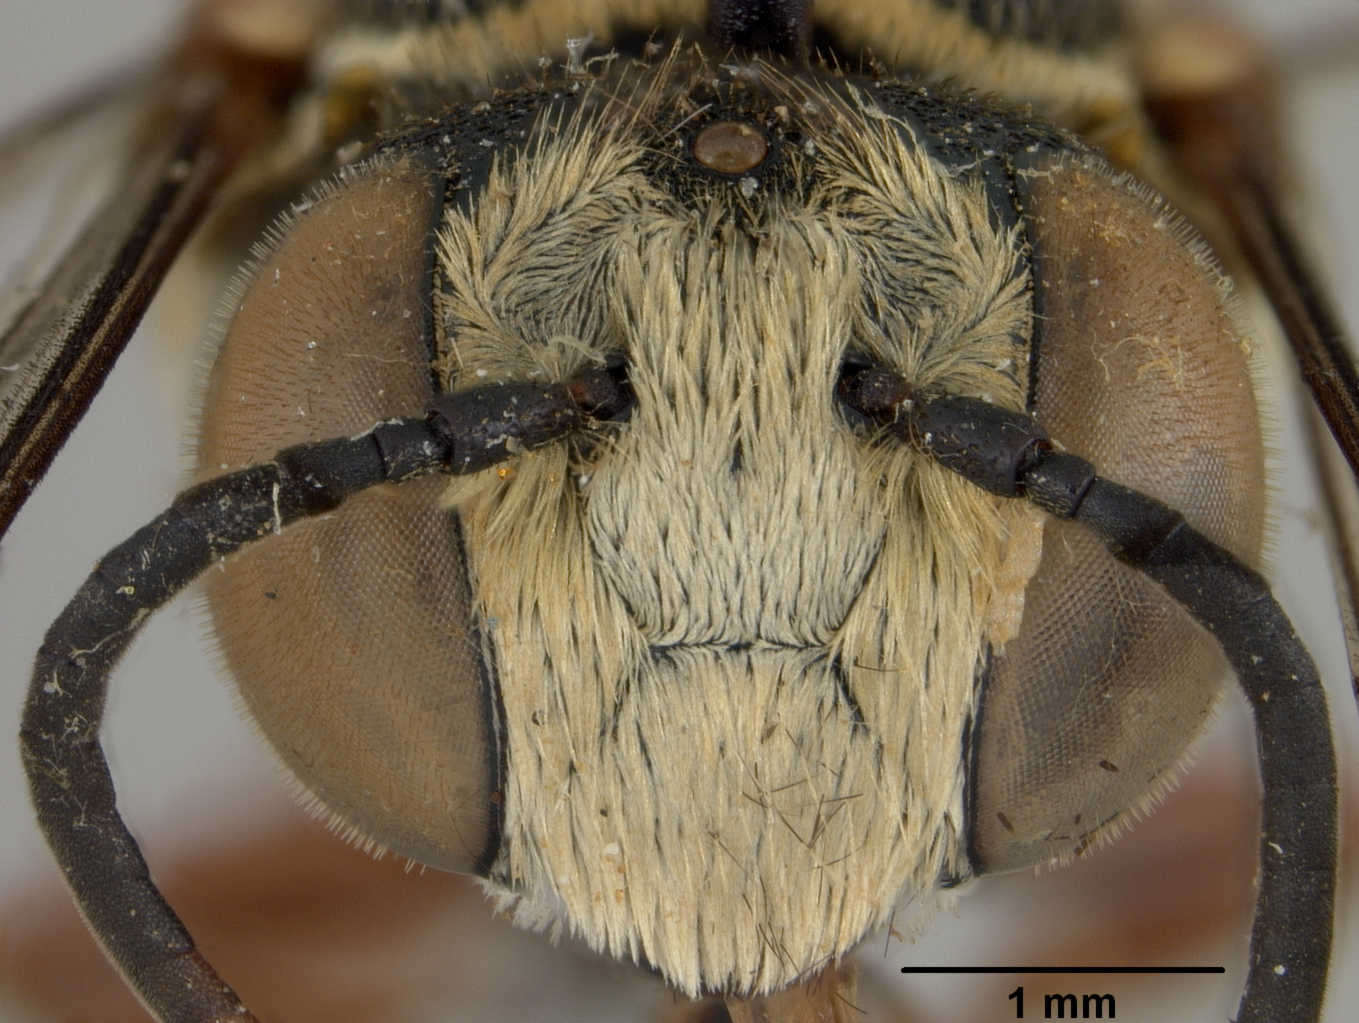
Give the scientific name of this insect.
Coelioxys panamensis
